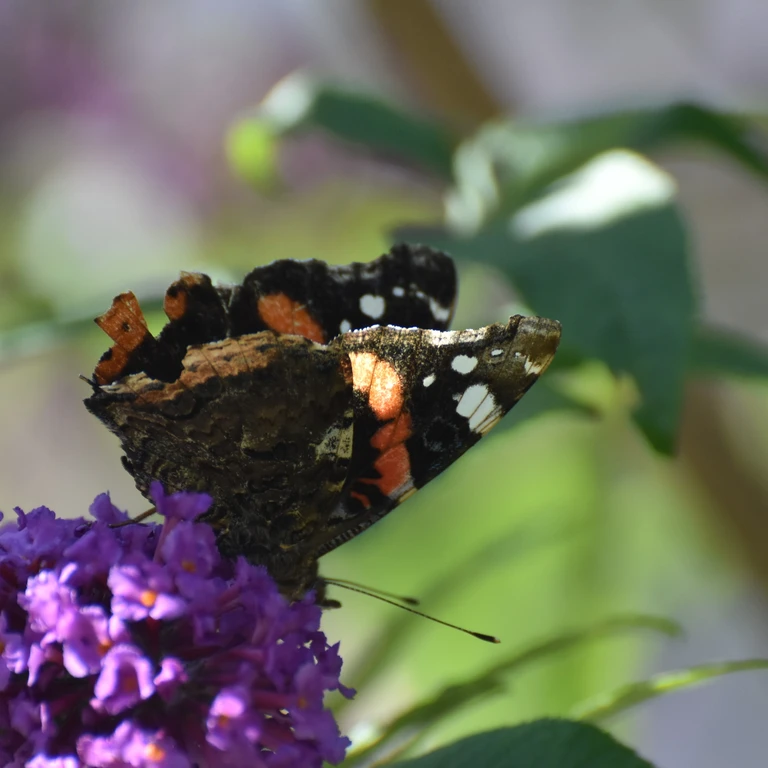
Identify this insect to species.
Vanessa atalanta
